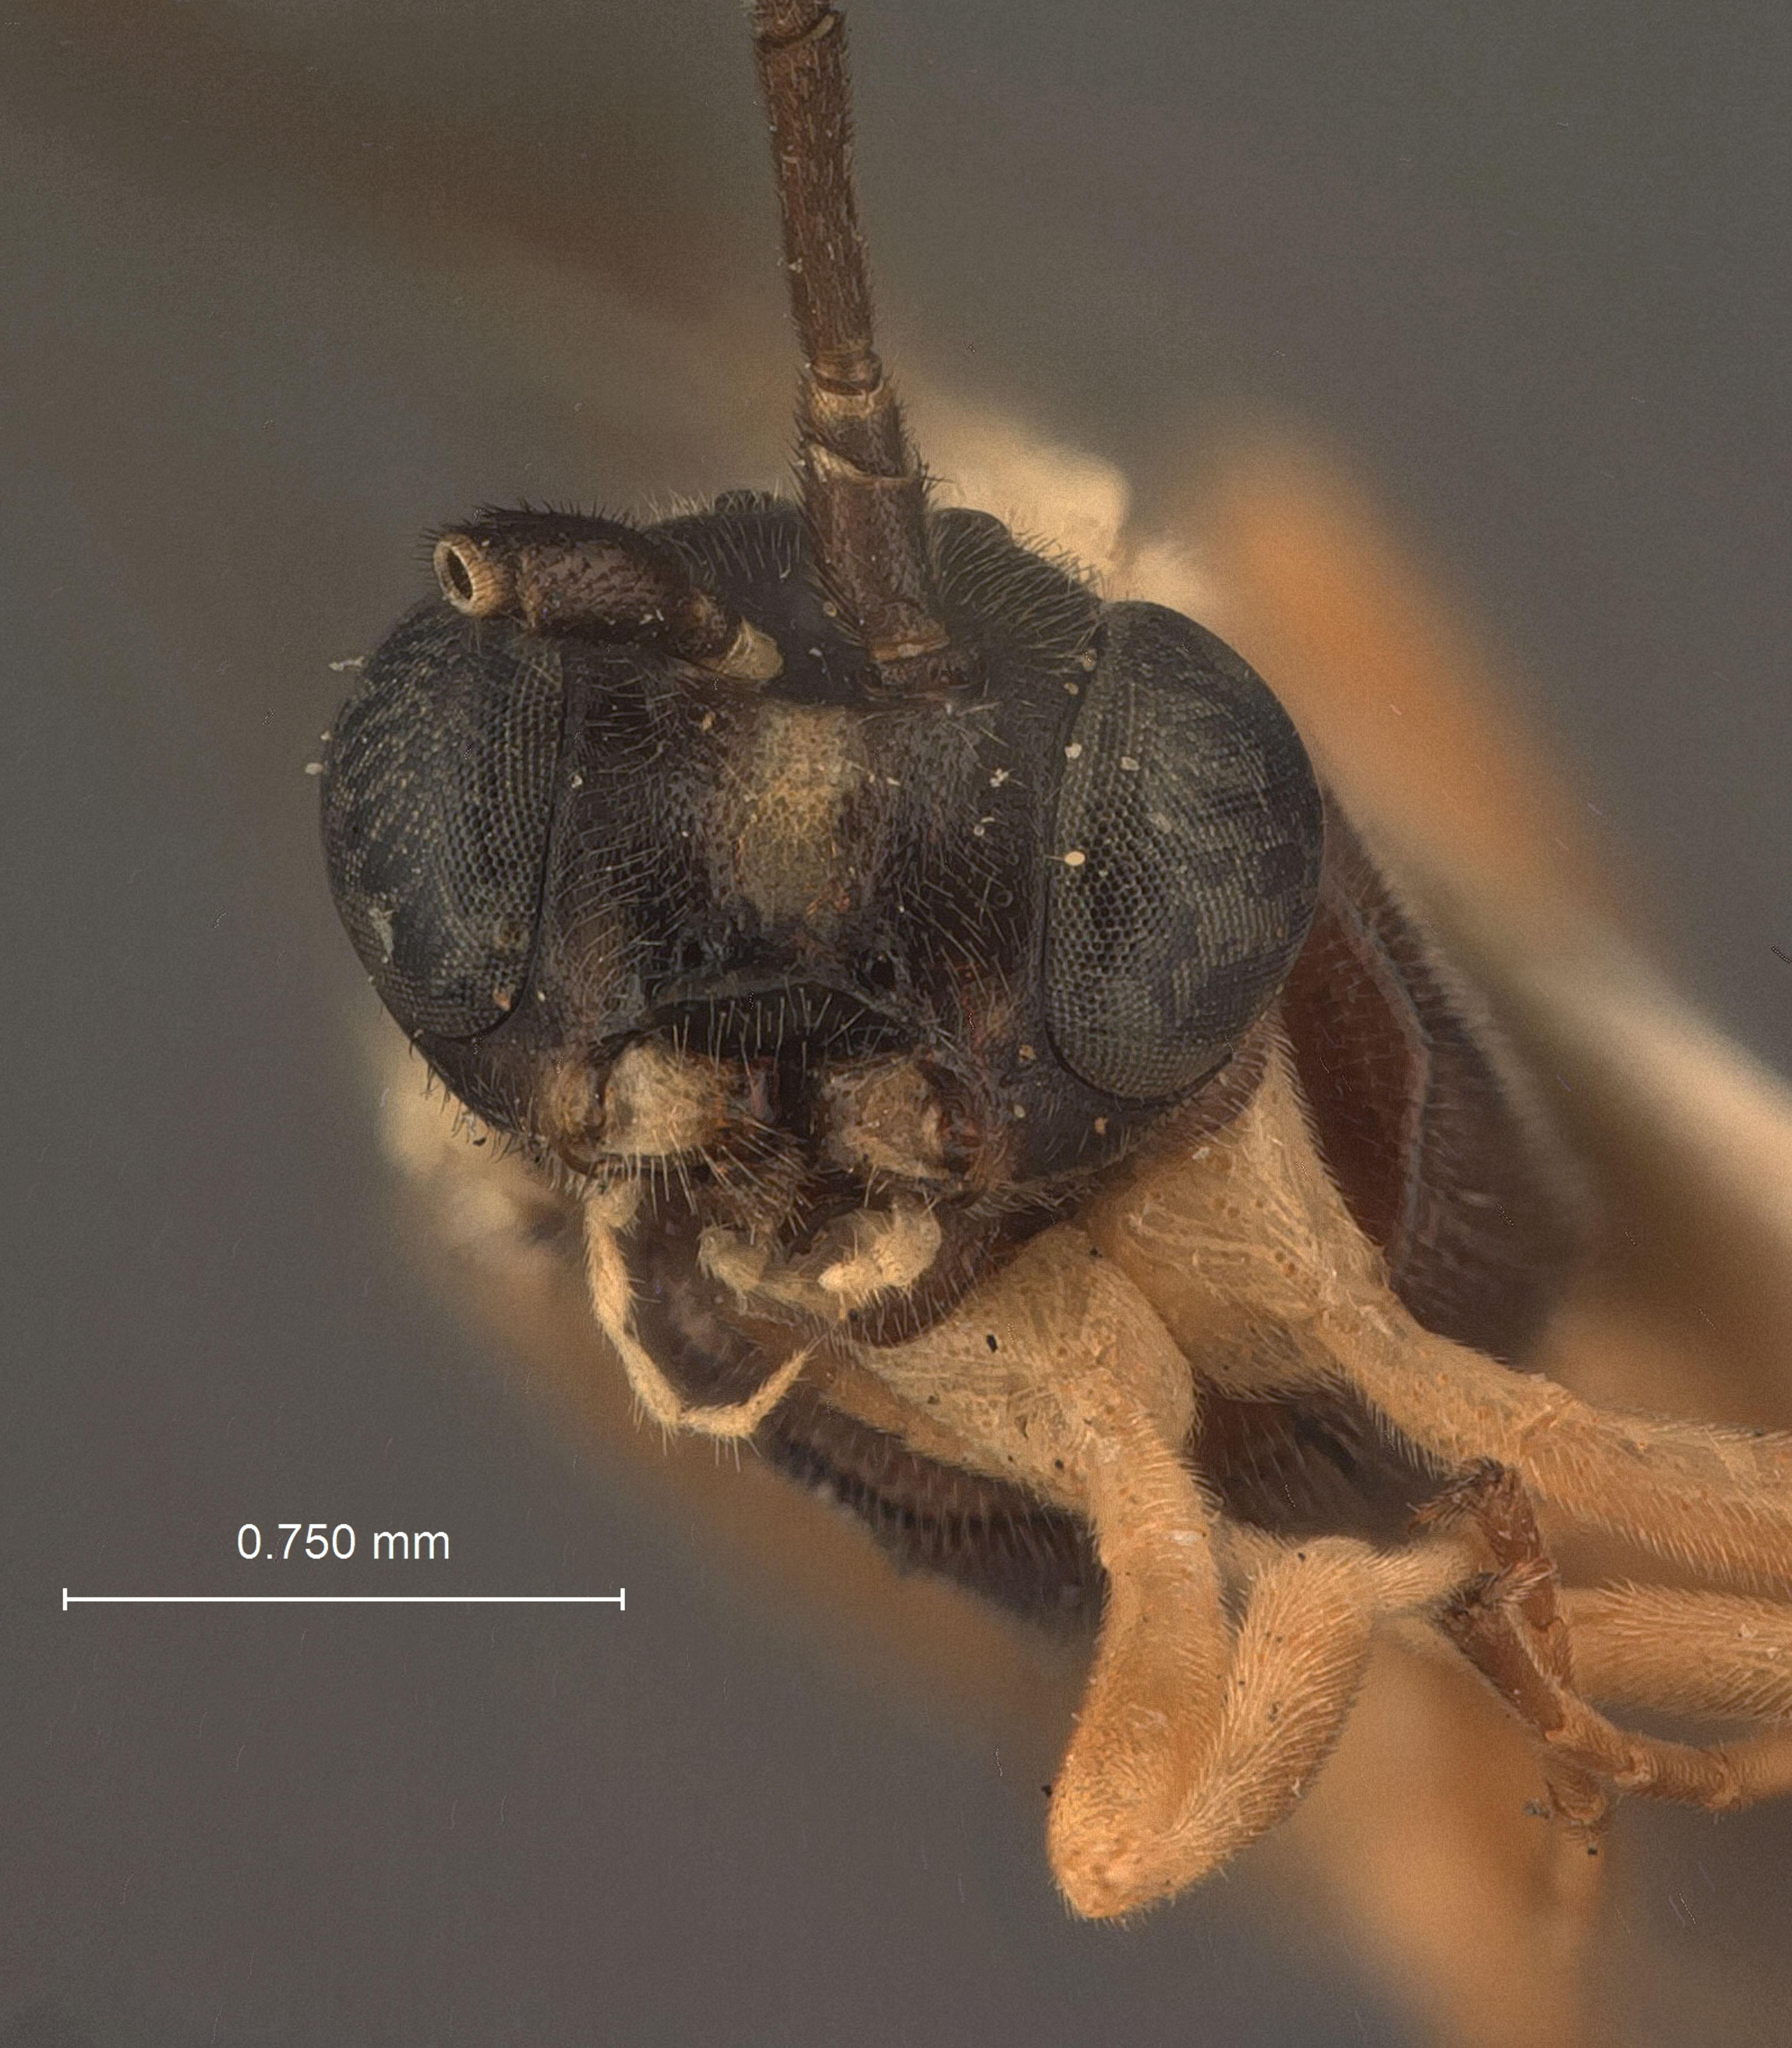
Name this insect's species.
Phthorima extensor
